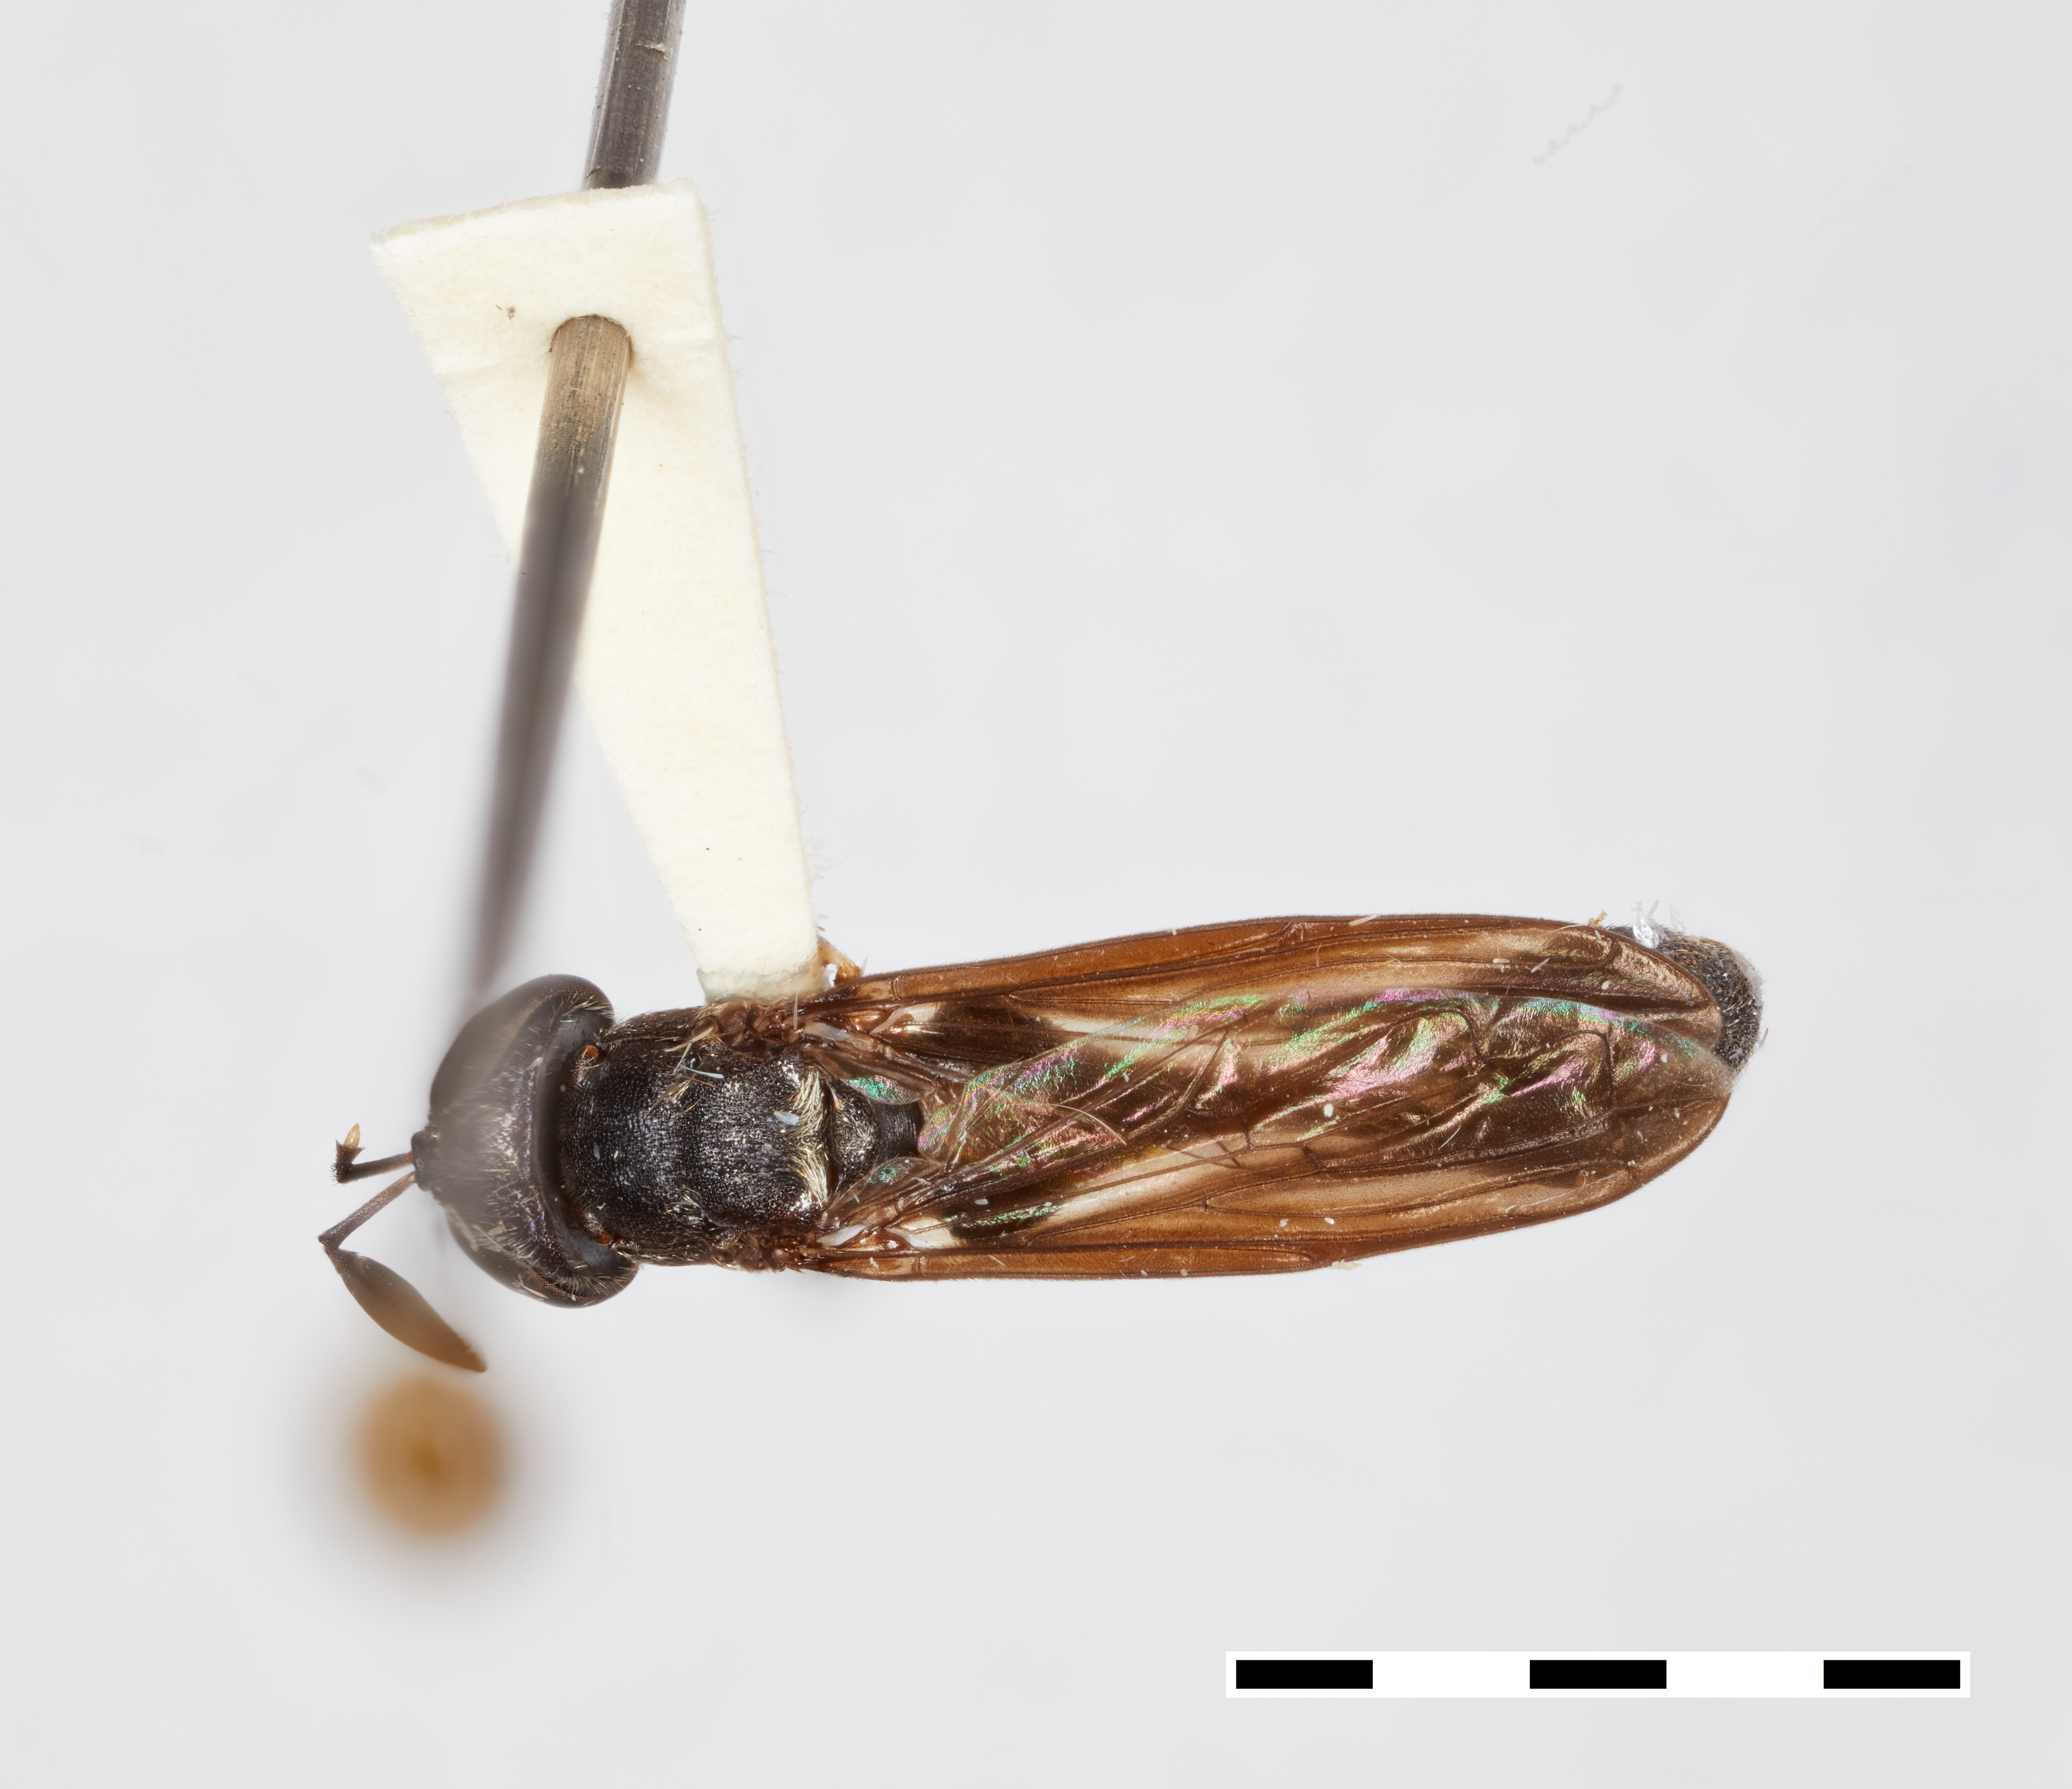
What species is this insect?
Rhopalosyrphus ramulorum
